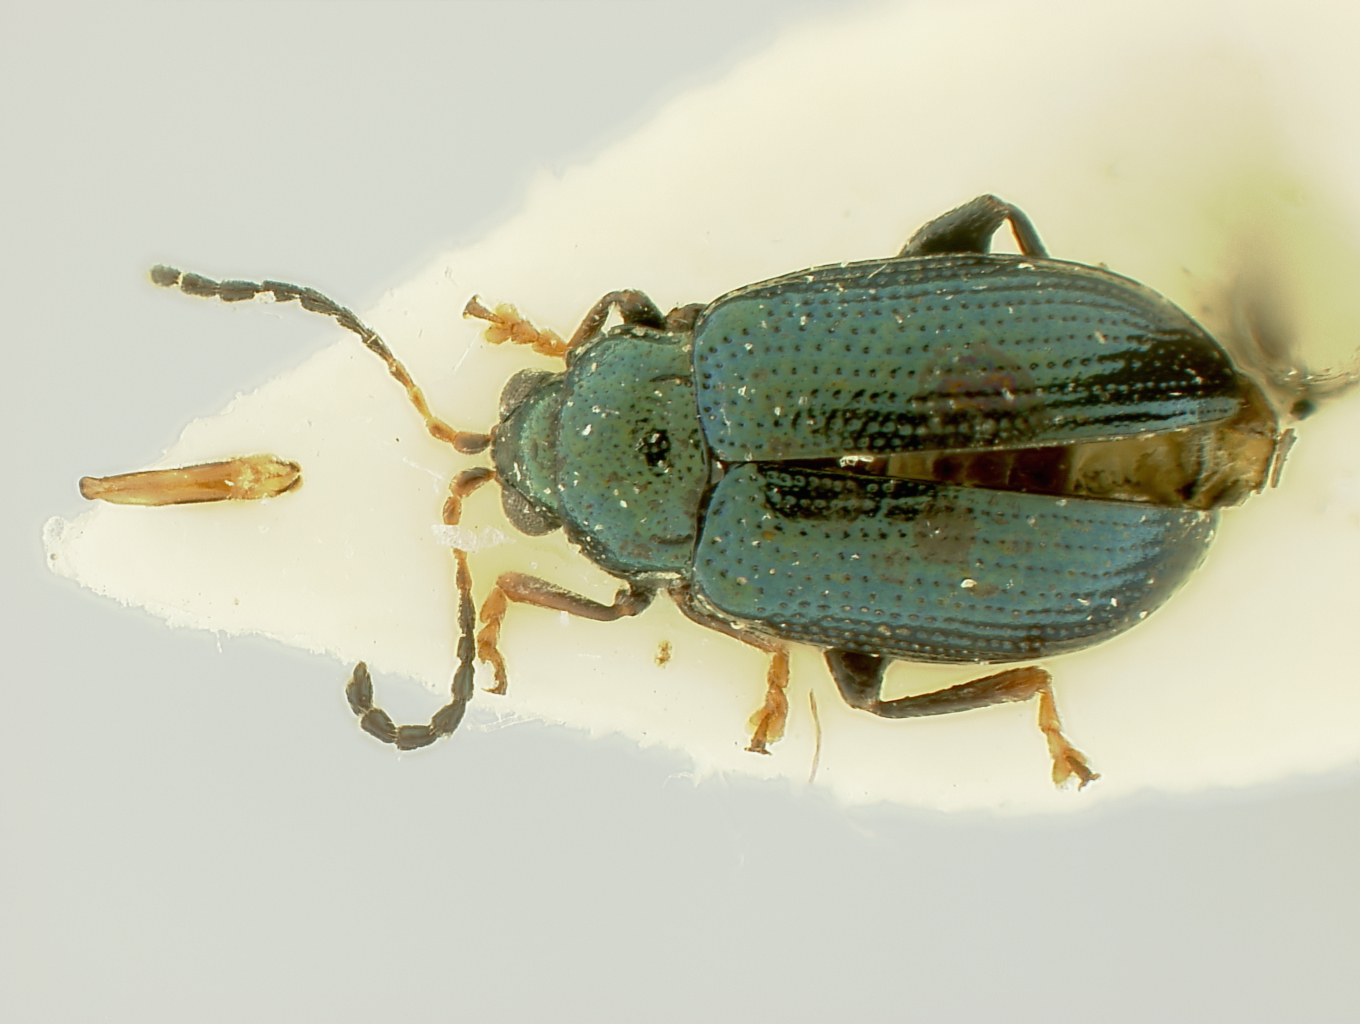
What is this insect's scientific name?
Crepidodera ussuriensis
